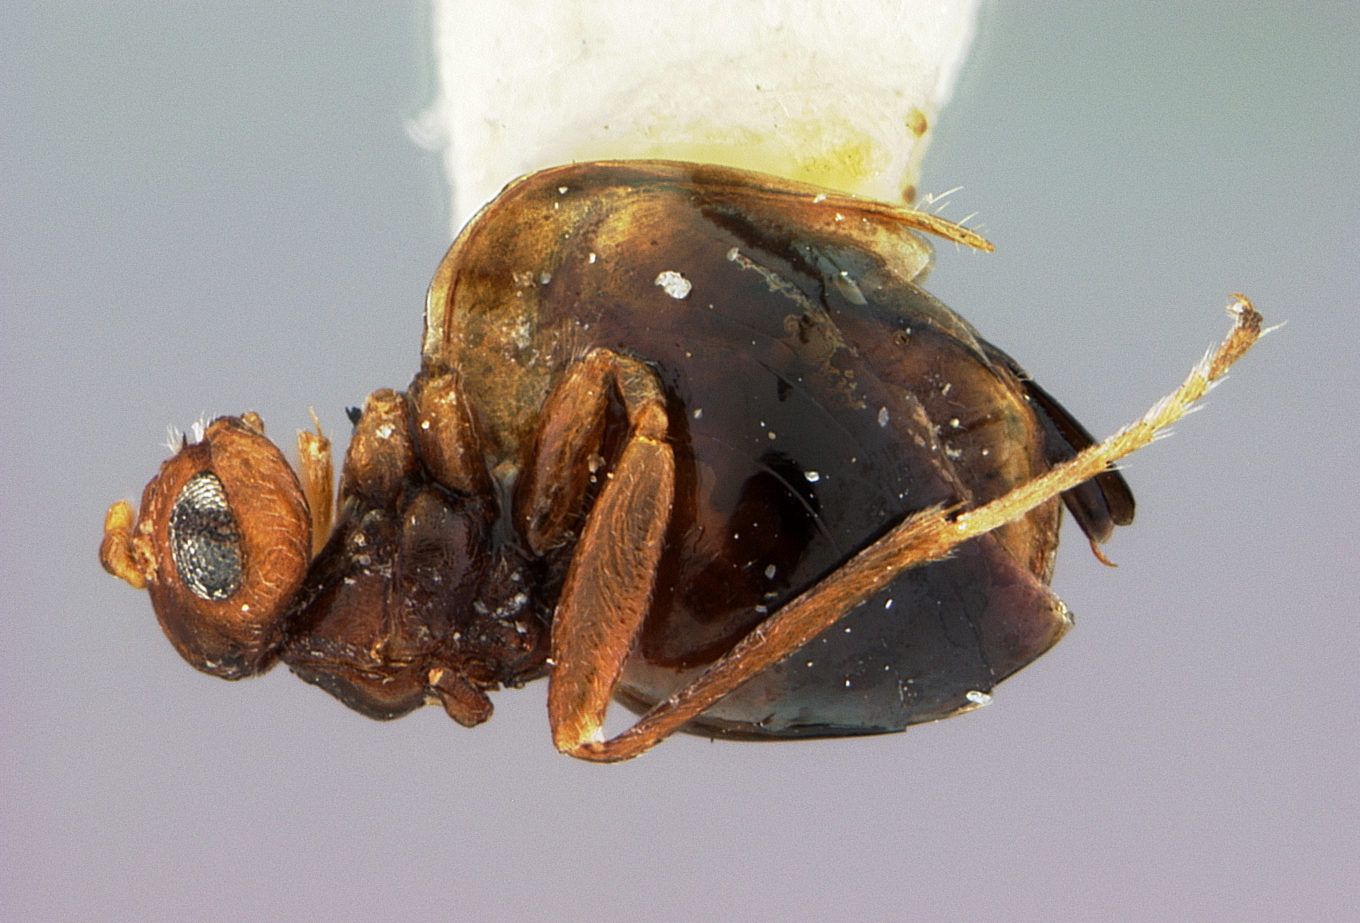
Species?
Acraspis compressus
